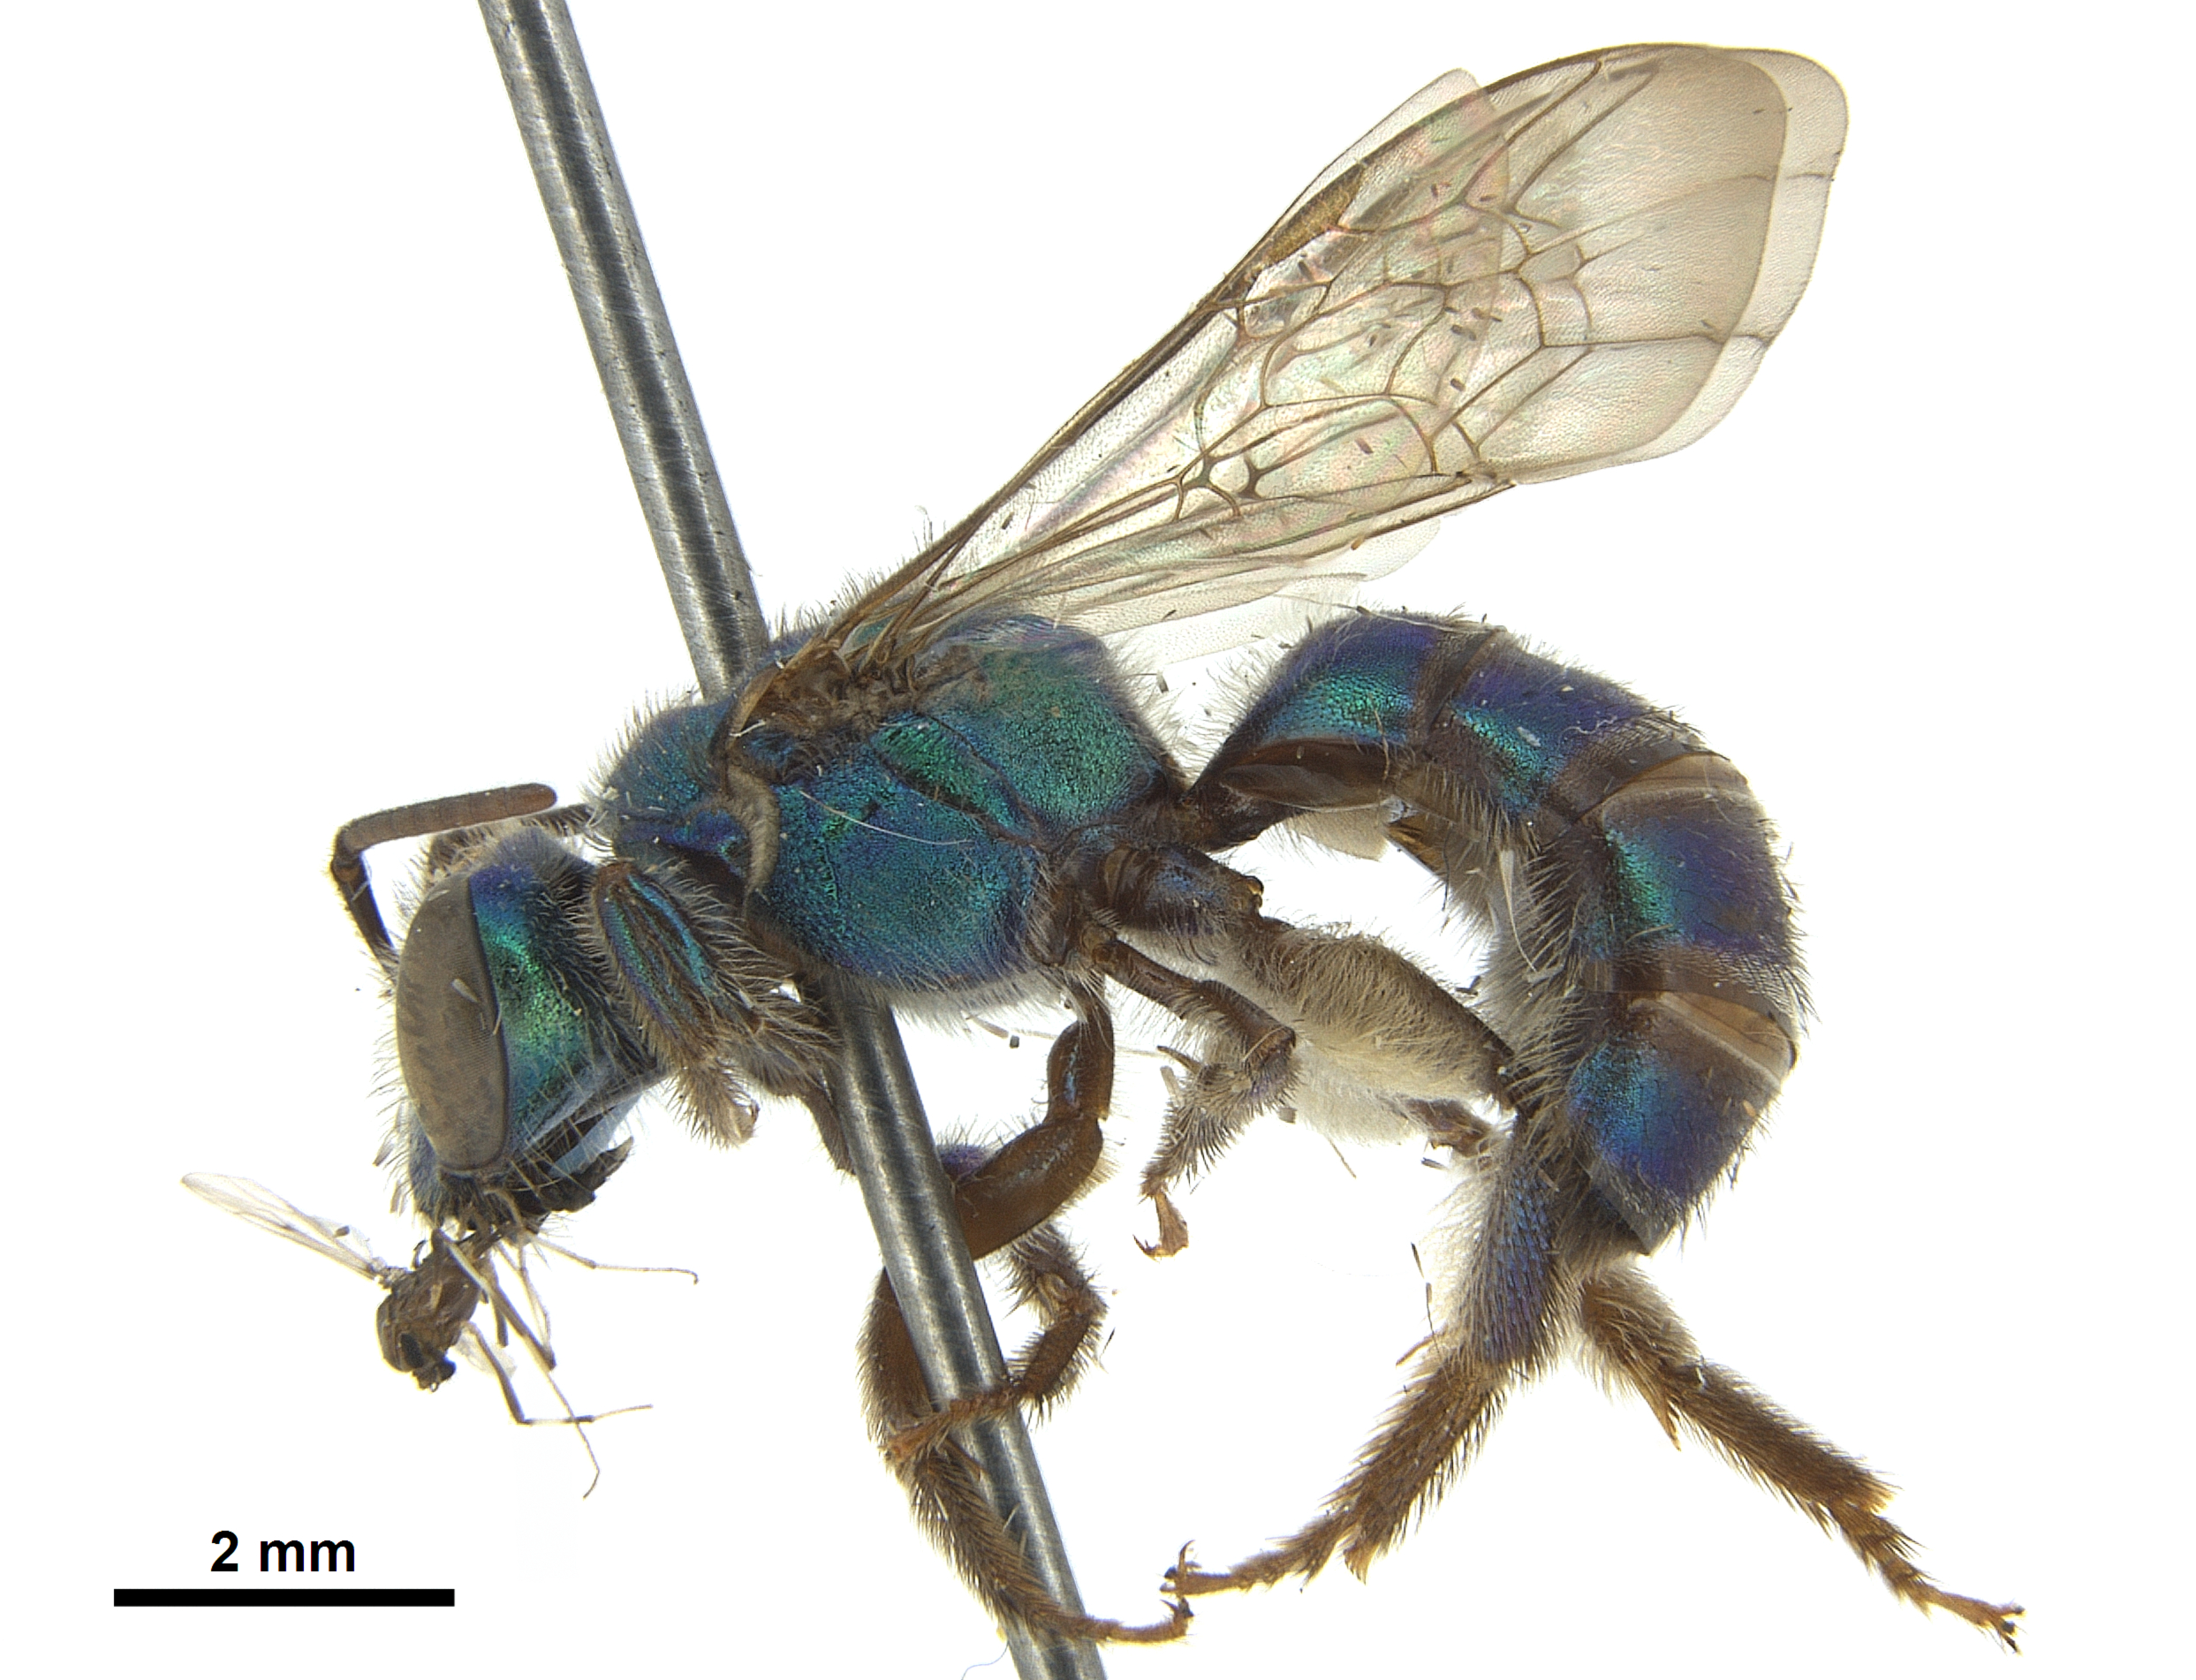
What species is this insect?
Pseudaugochlora graminea
